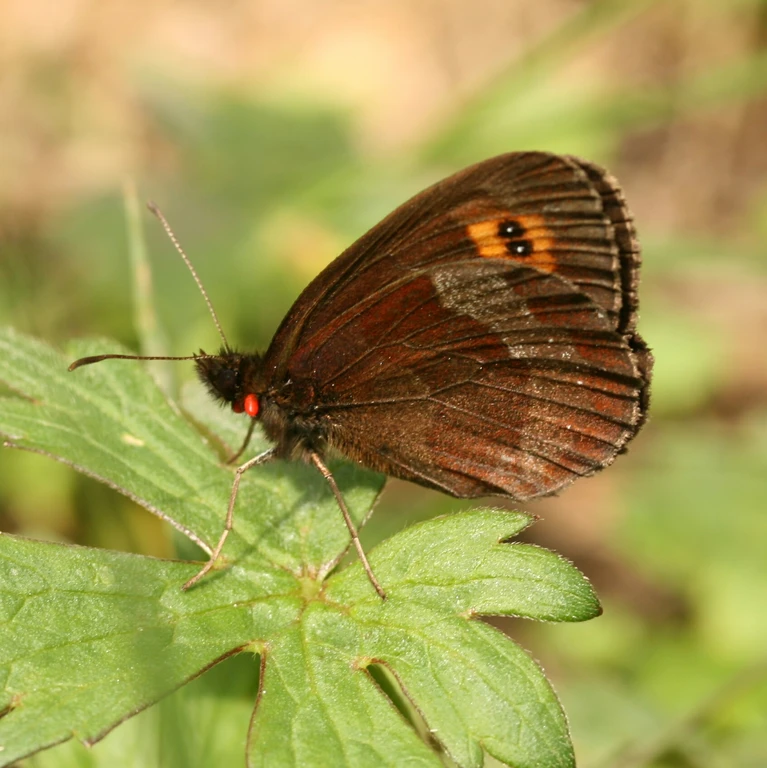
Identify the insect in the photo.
Erebia aethiops
